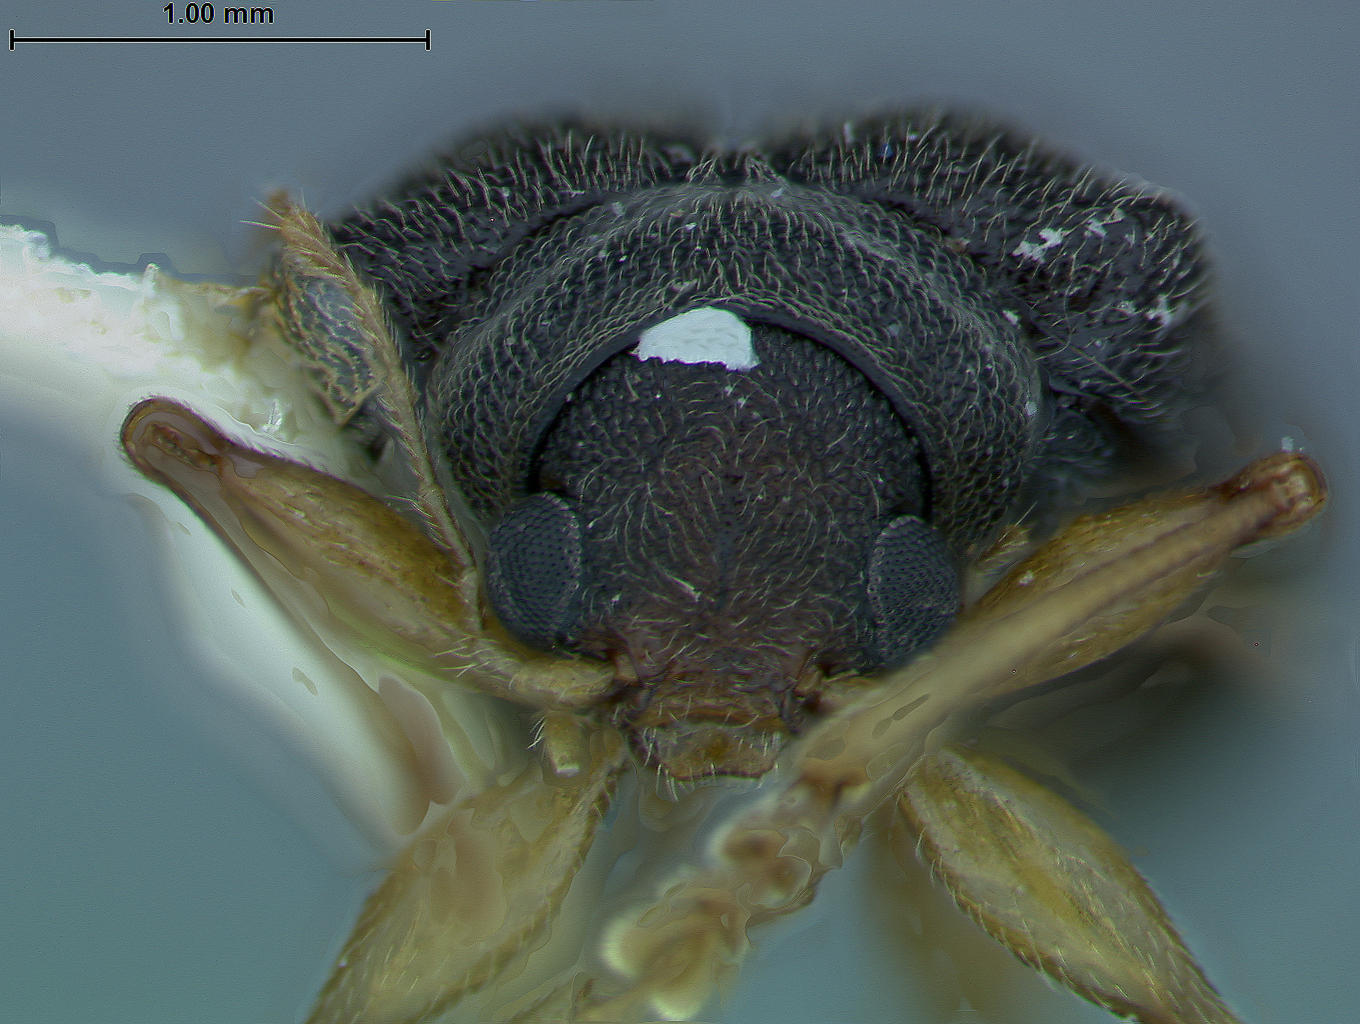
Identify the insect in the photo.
Xanthonia monticola
